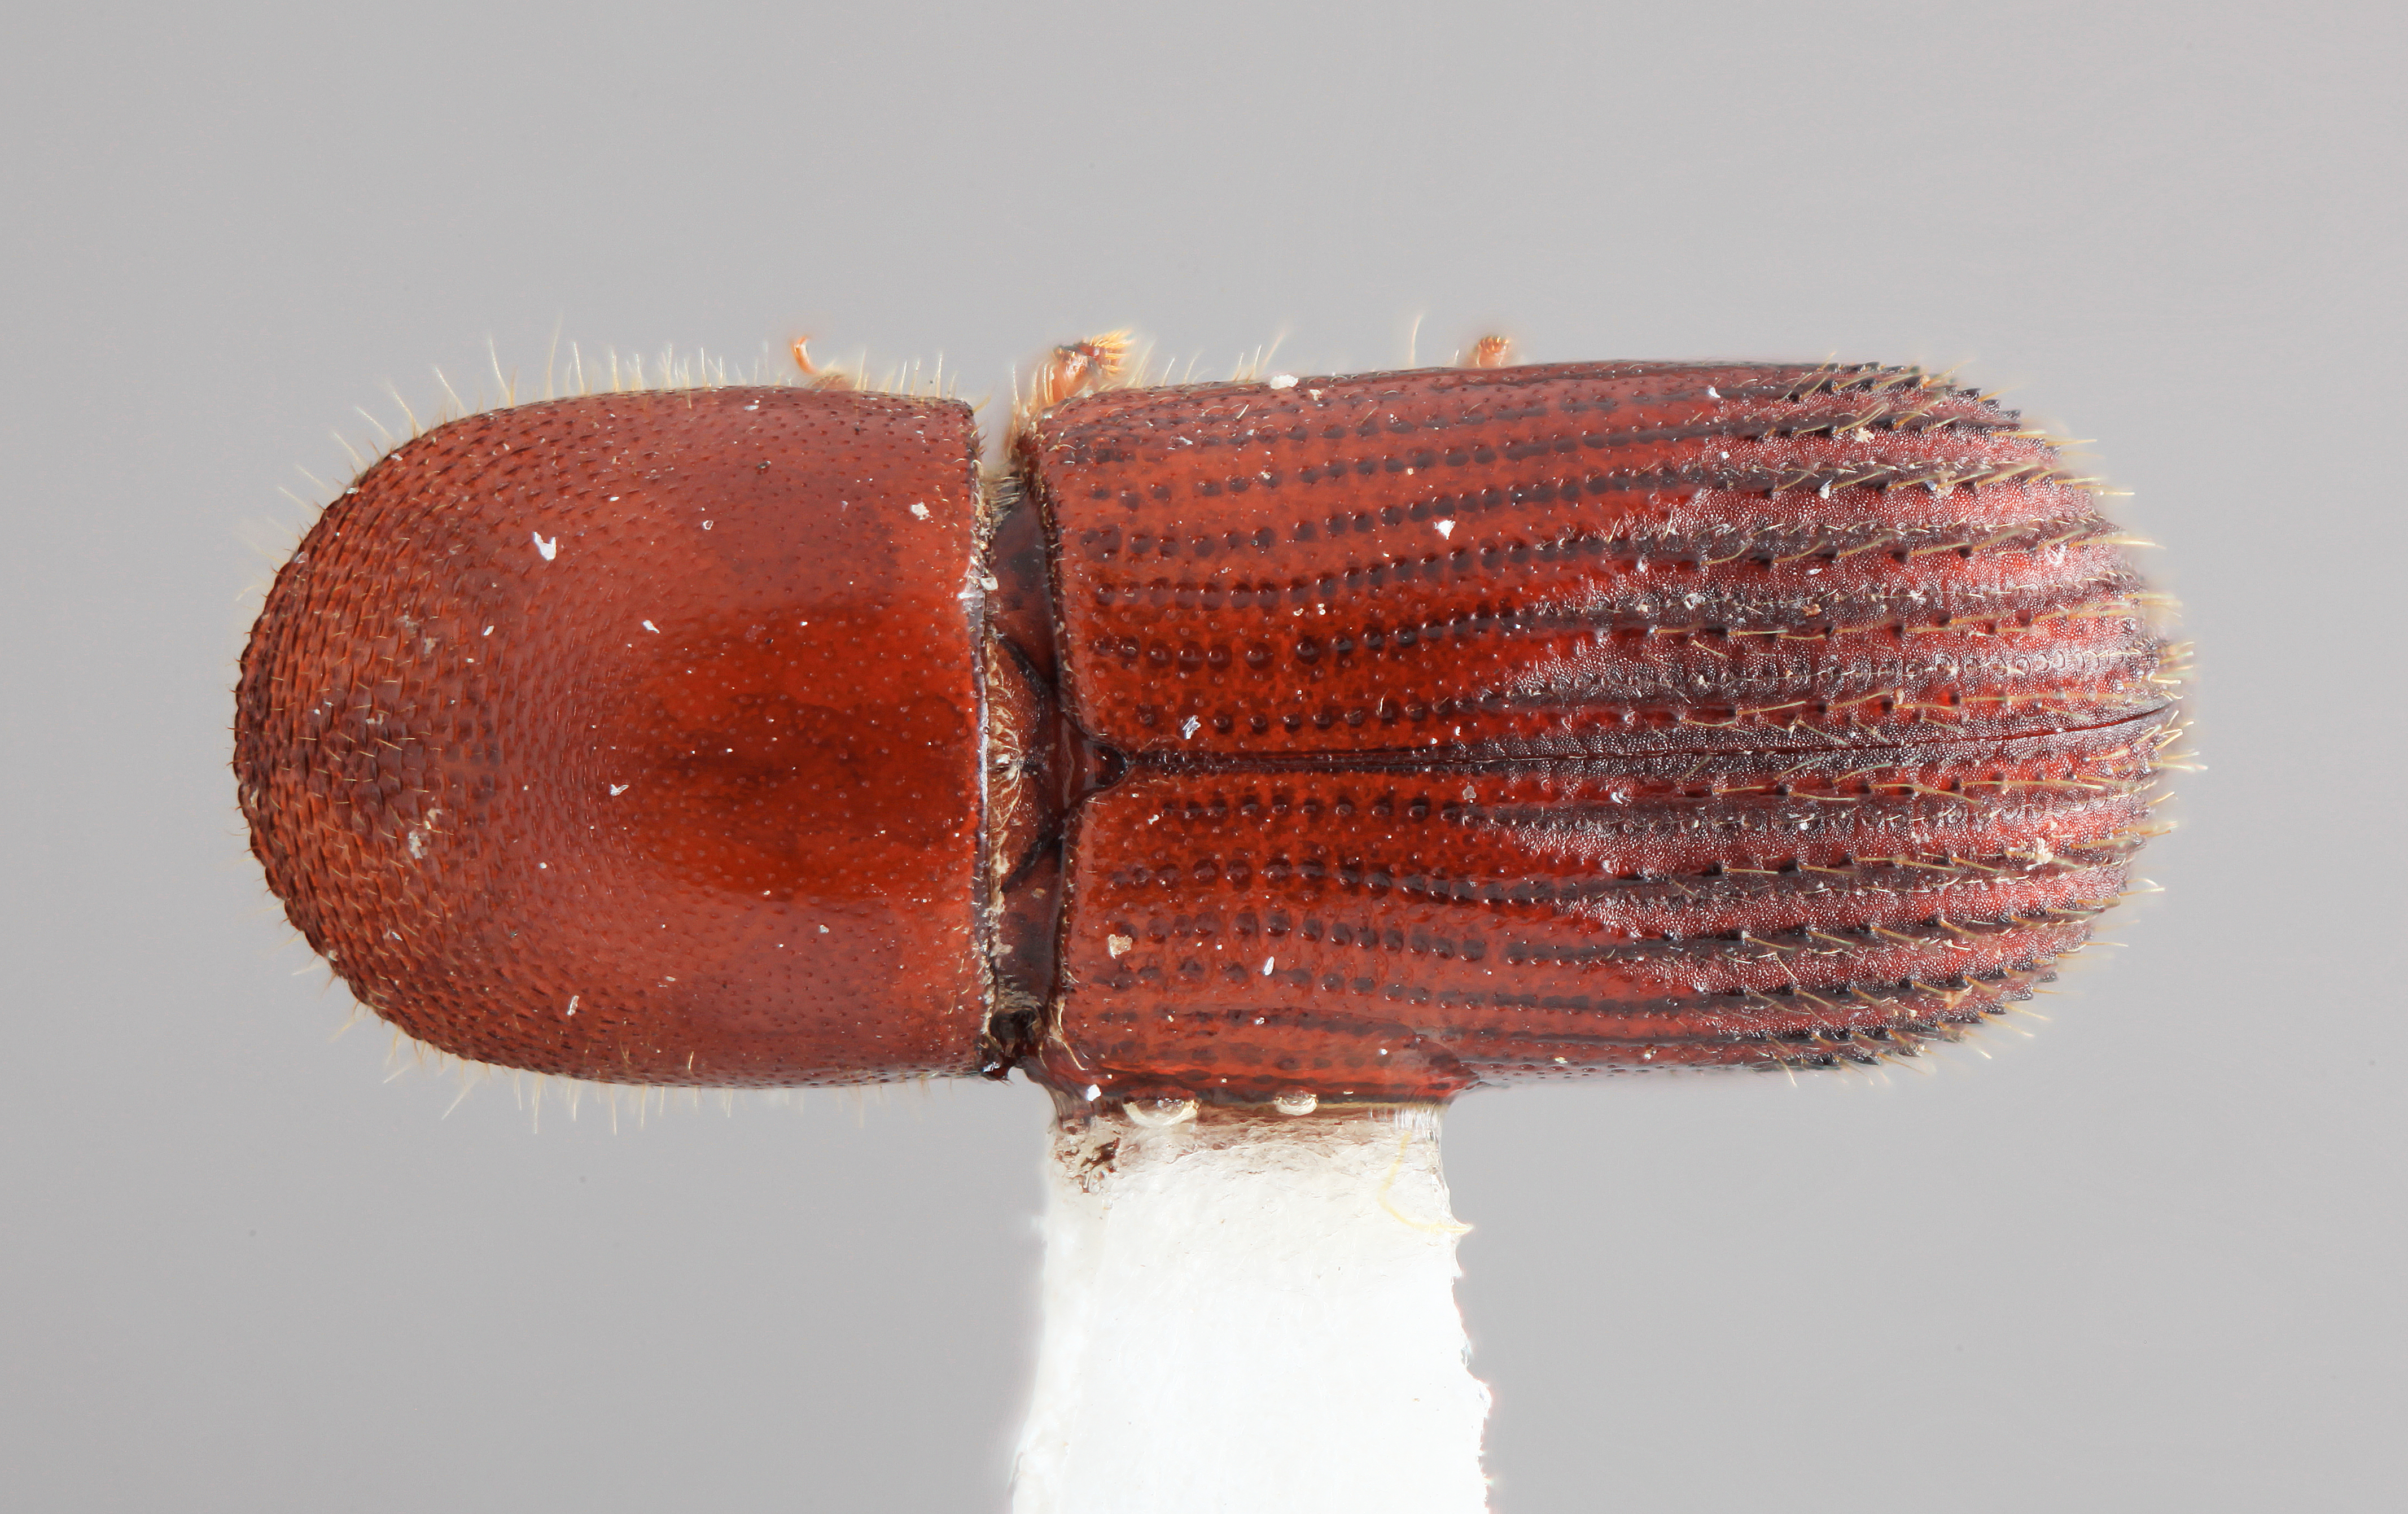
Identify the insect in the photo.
Dryocoetoides insculptis
